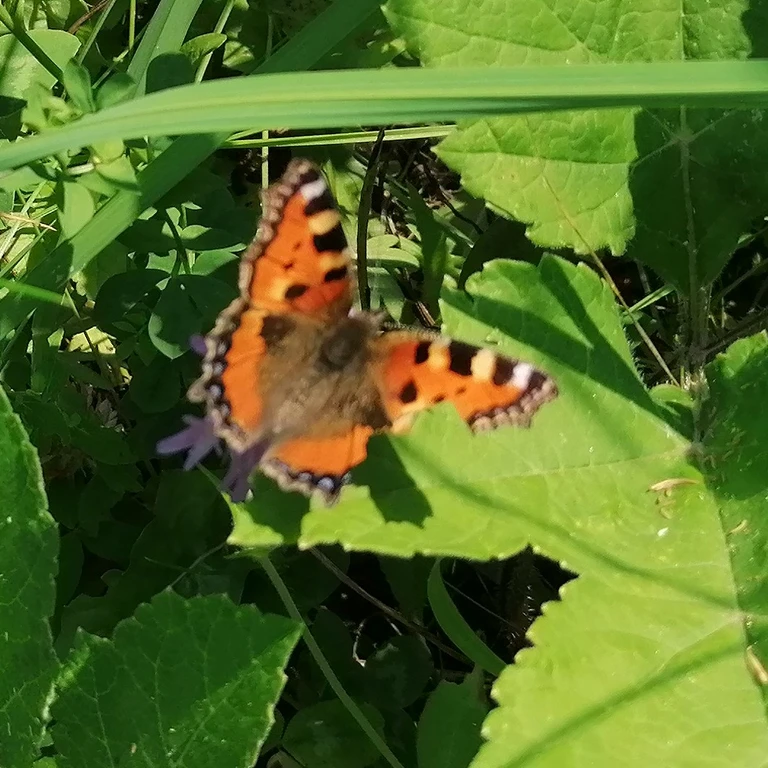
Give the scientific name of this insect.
Aglais urticae
